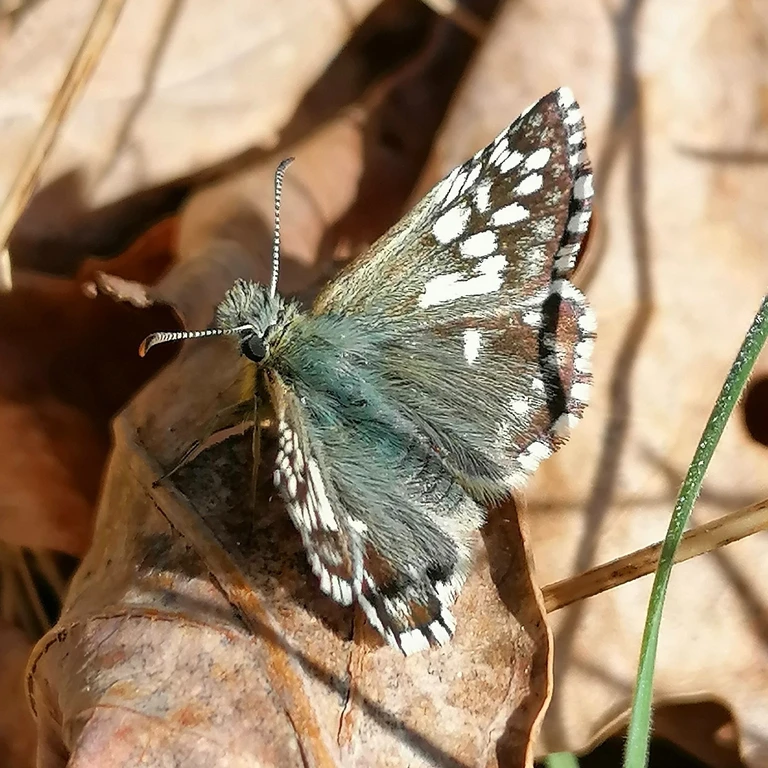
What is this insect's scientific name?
Pyrgus malvae
